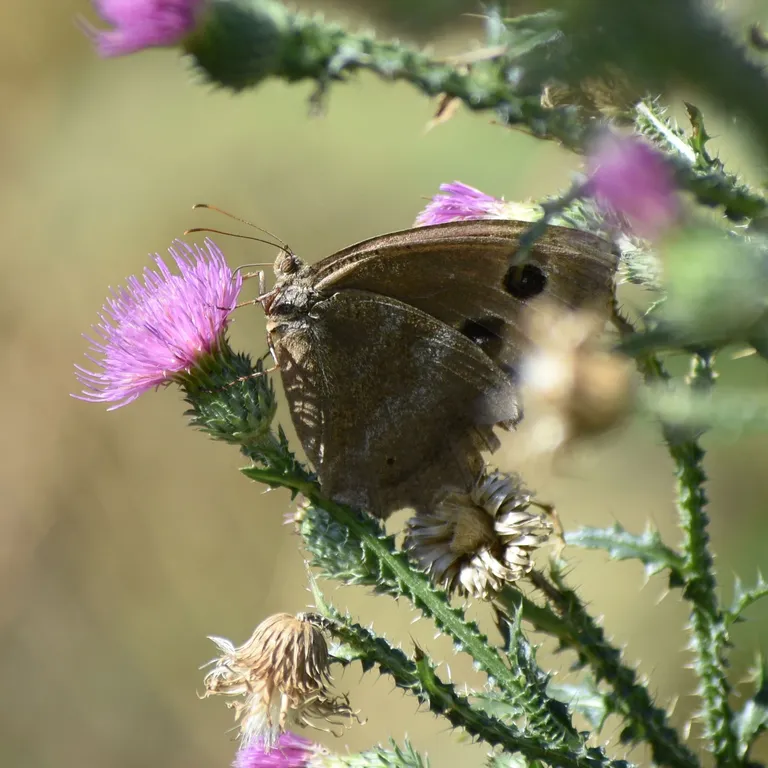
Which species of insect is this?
Minois dryas
